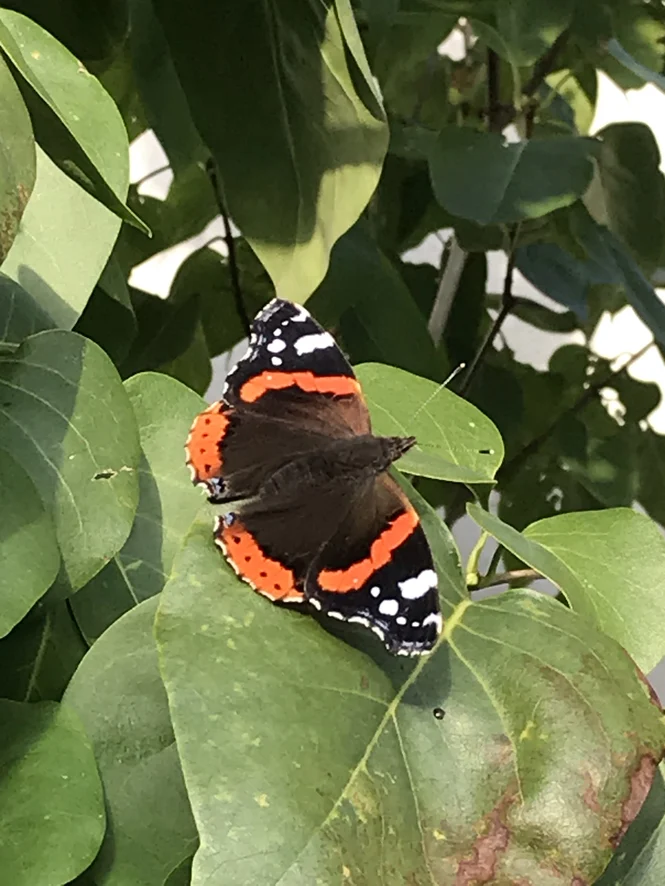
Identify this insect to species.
Vanessa atalanta
